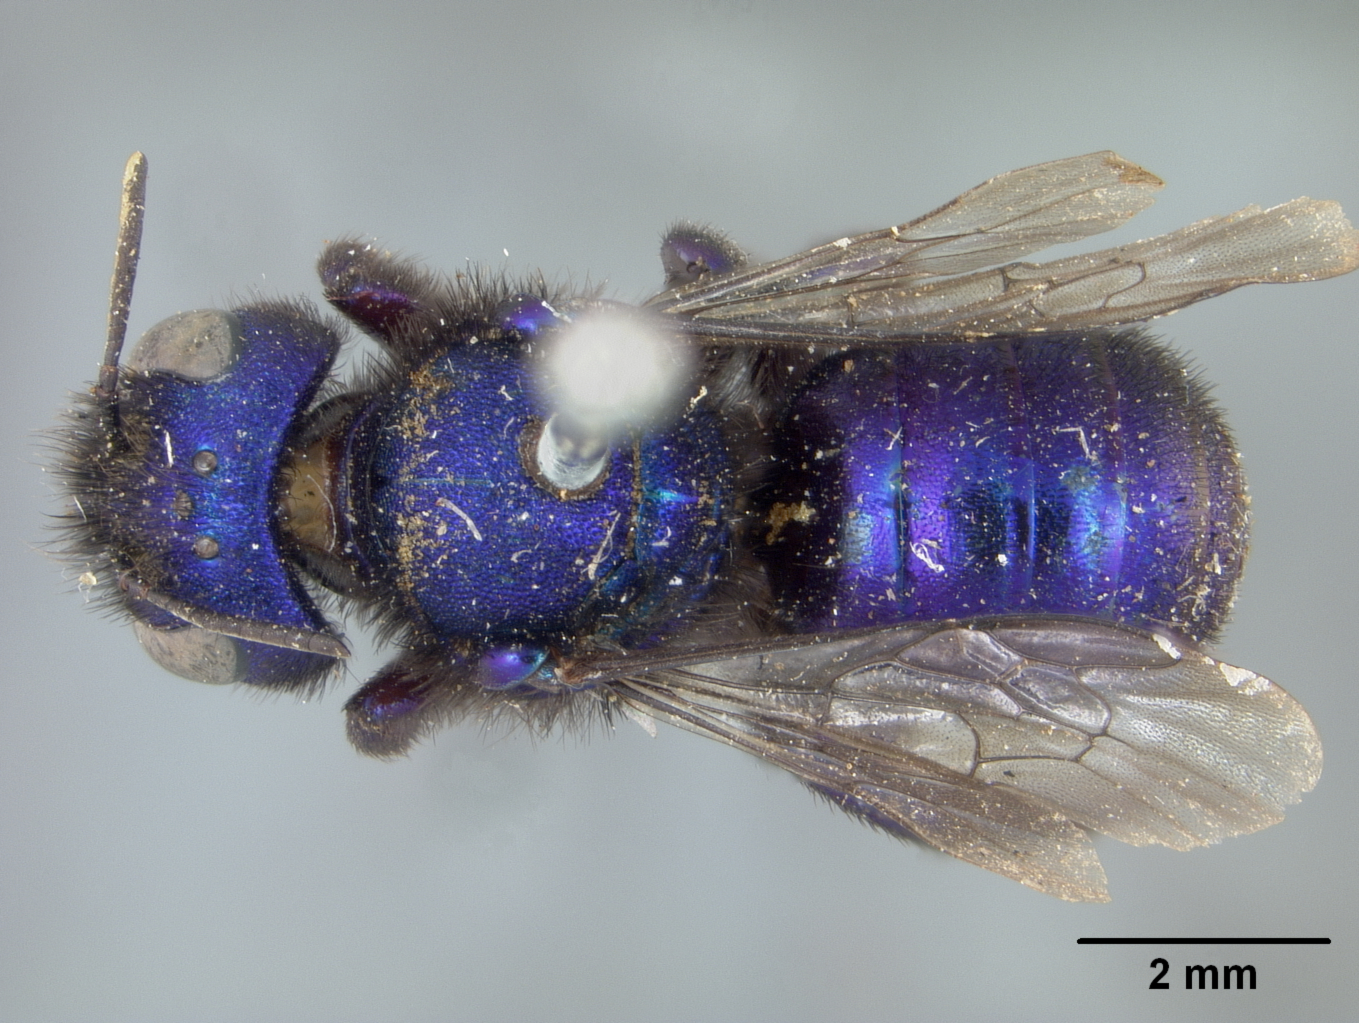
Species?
Osmia cobaltina
